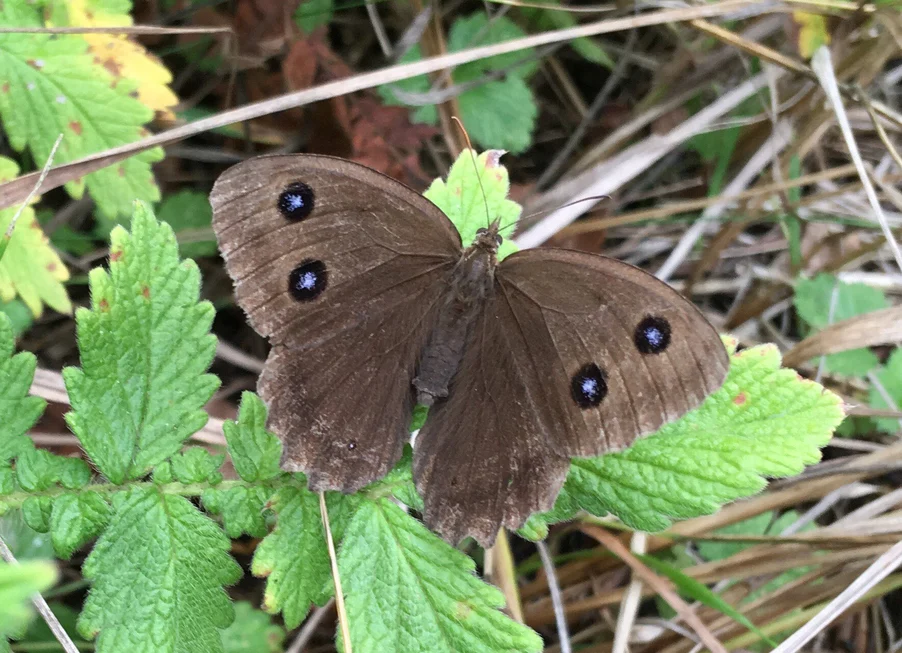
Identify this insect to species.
Minois dryas
